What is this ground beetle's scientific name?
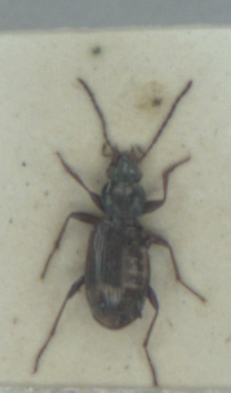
Bembidion dentellum
